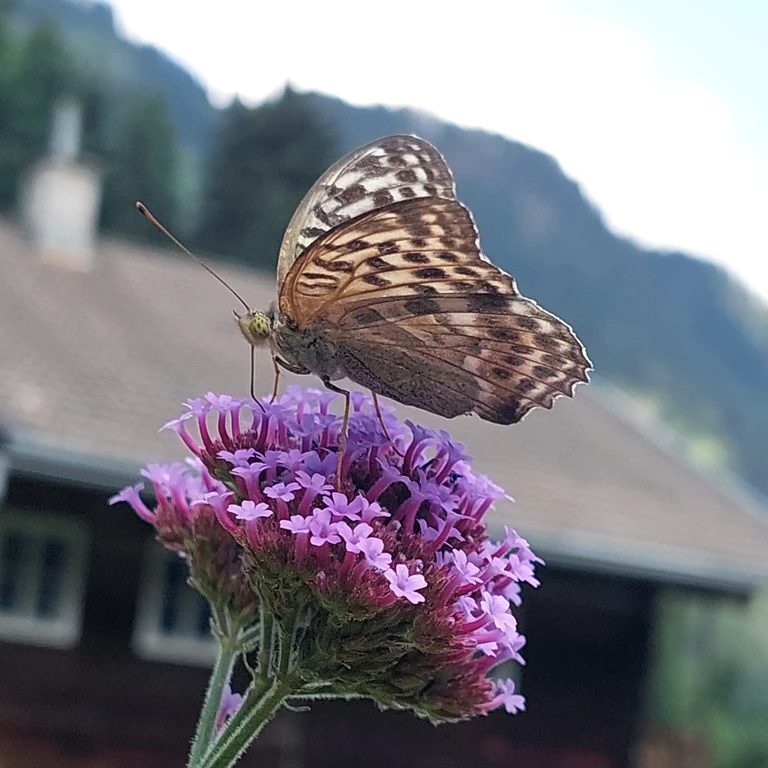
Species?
Argynnis paphia
